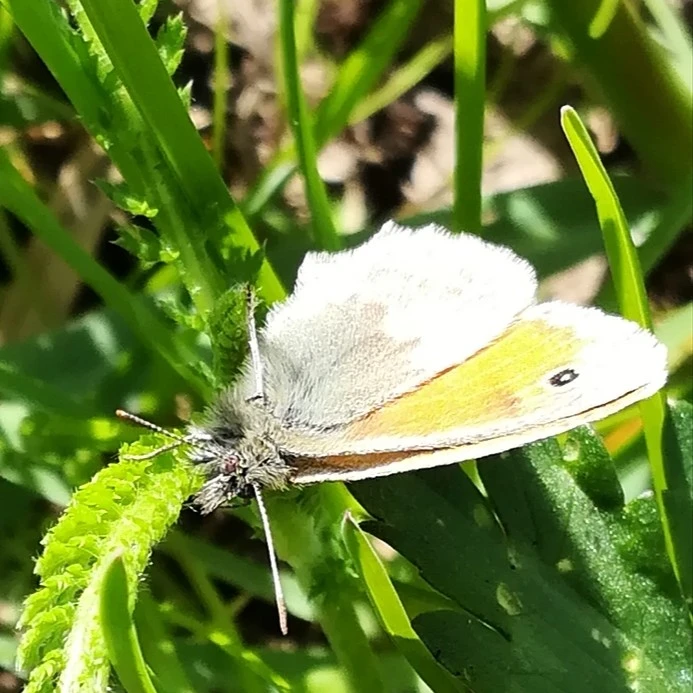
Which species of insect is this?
Coenonympha pamphilus
